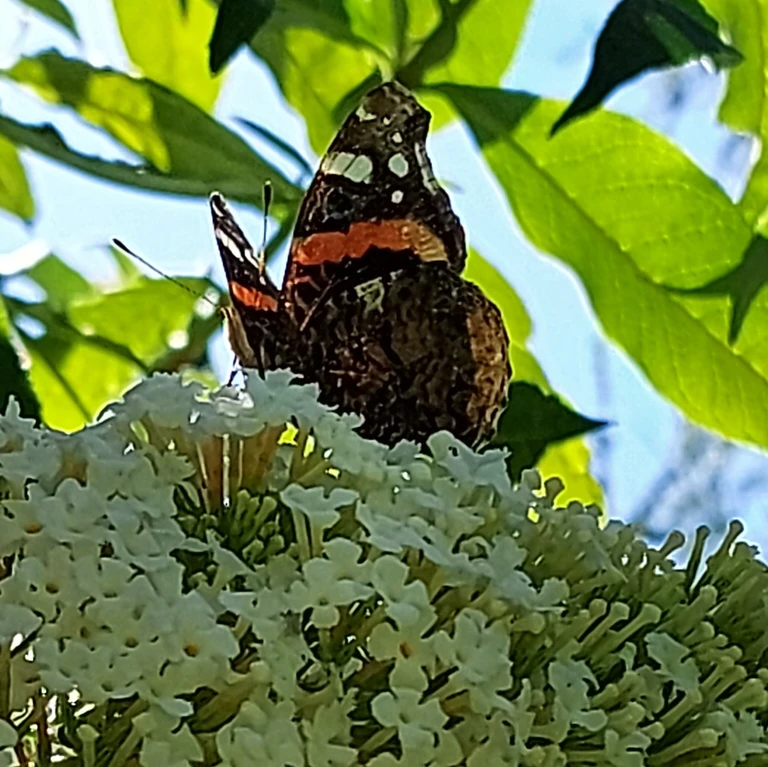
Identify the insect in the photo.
Vanessa atalanta
